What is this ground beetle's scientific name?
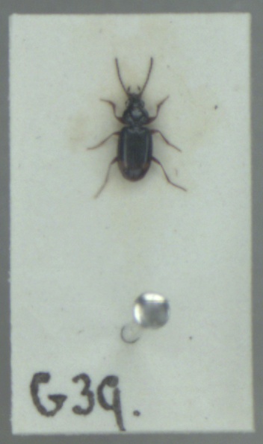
Bembidion guttula
